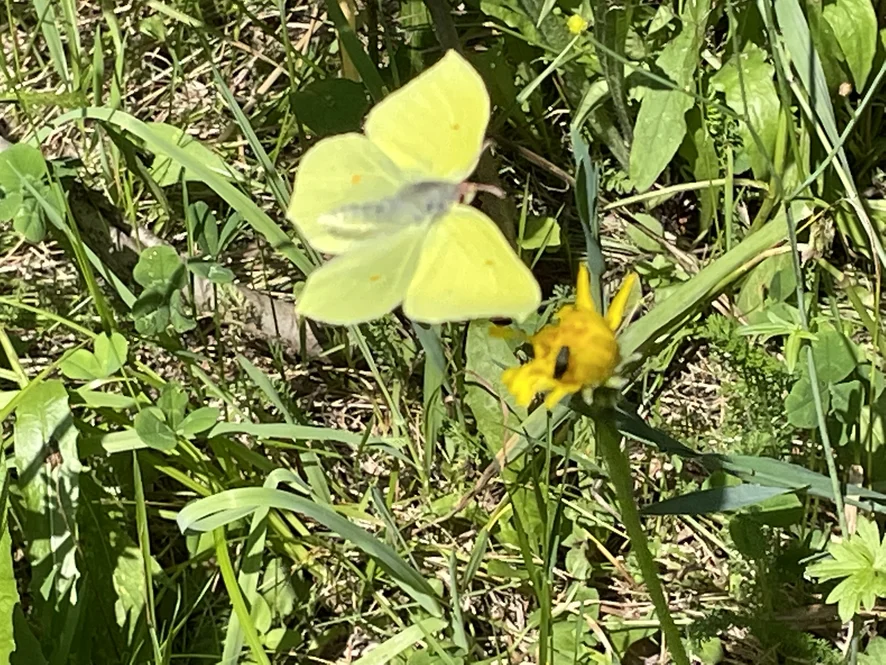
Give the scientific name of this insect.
Gonepteryx rhamni
